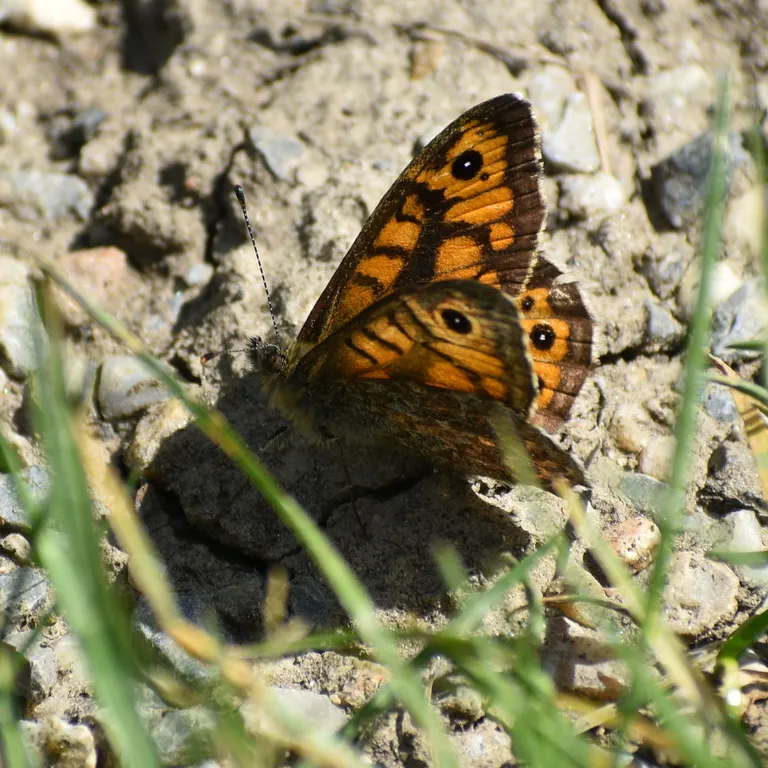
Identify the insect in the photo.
Lasiommata megera (also Pararge megera)
